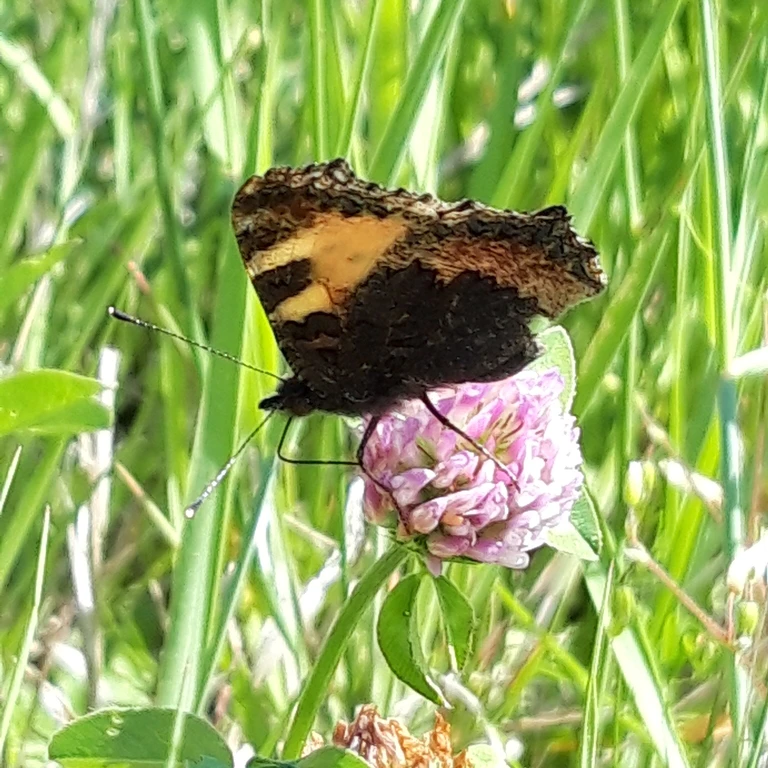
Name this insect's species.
Aglais urticae
